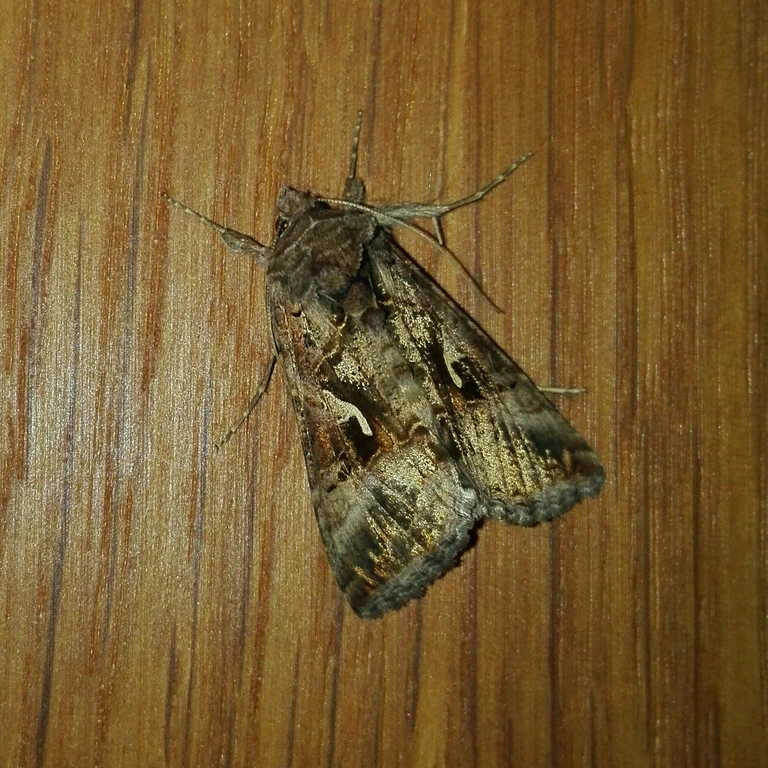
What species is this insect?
Autographa gamma
